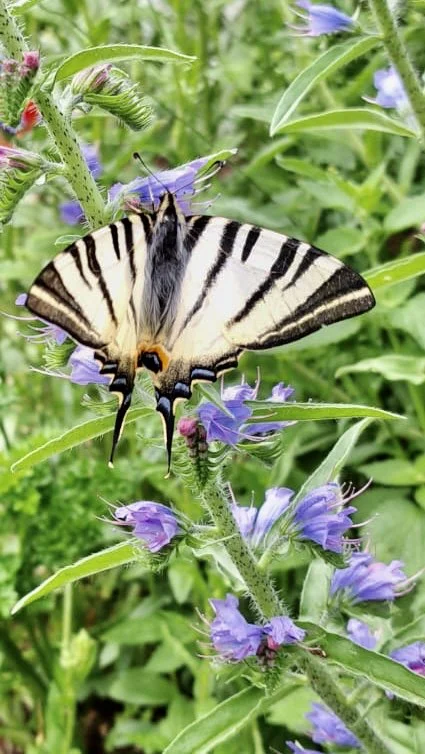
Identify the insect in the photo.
Iphiclides podalirius
